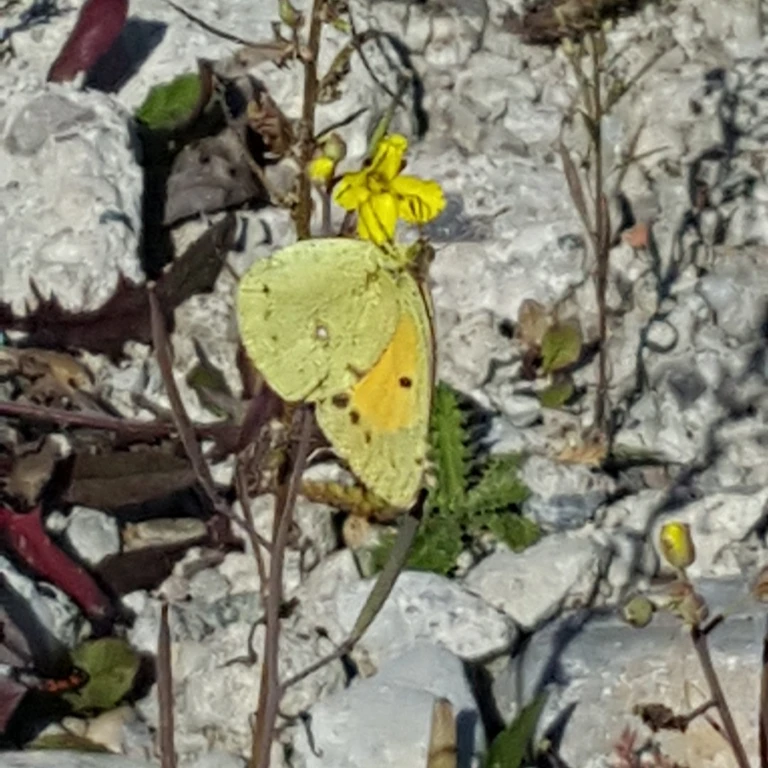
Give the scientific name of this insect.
Colias croceus
